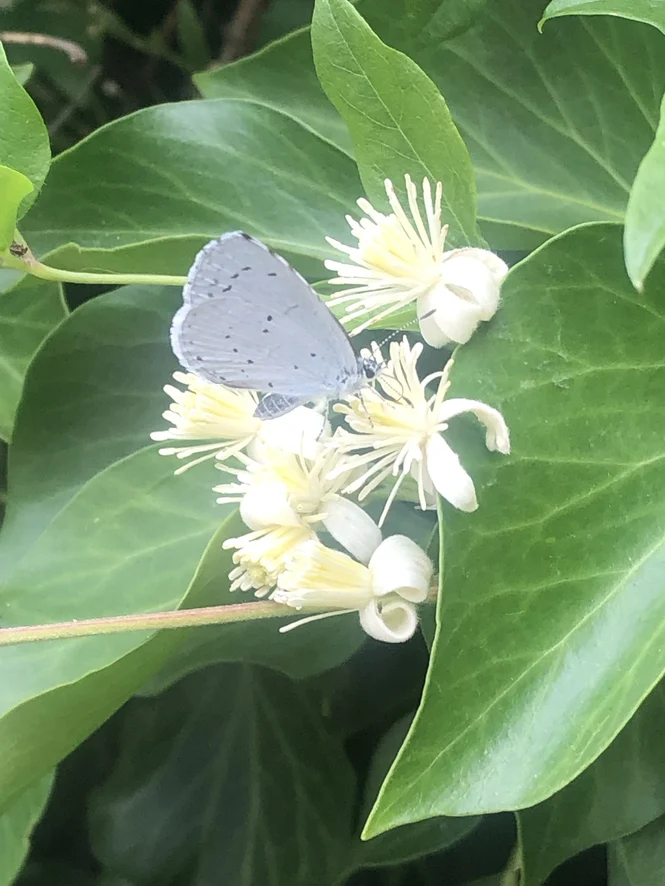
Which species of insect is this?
Celastrina argiolus
